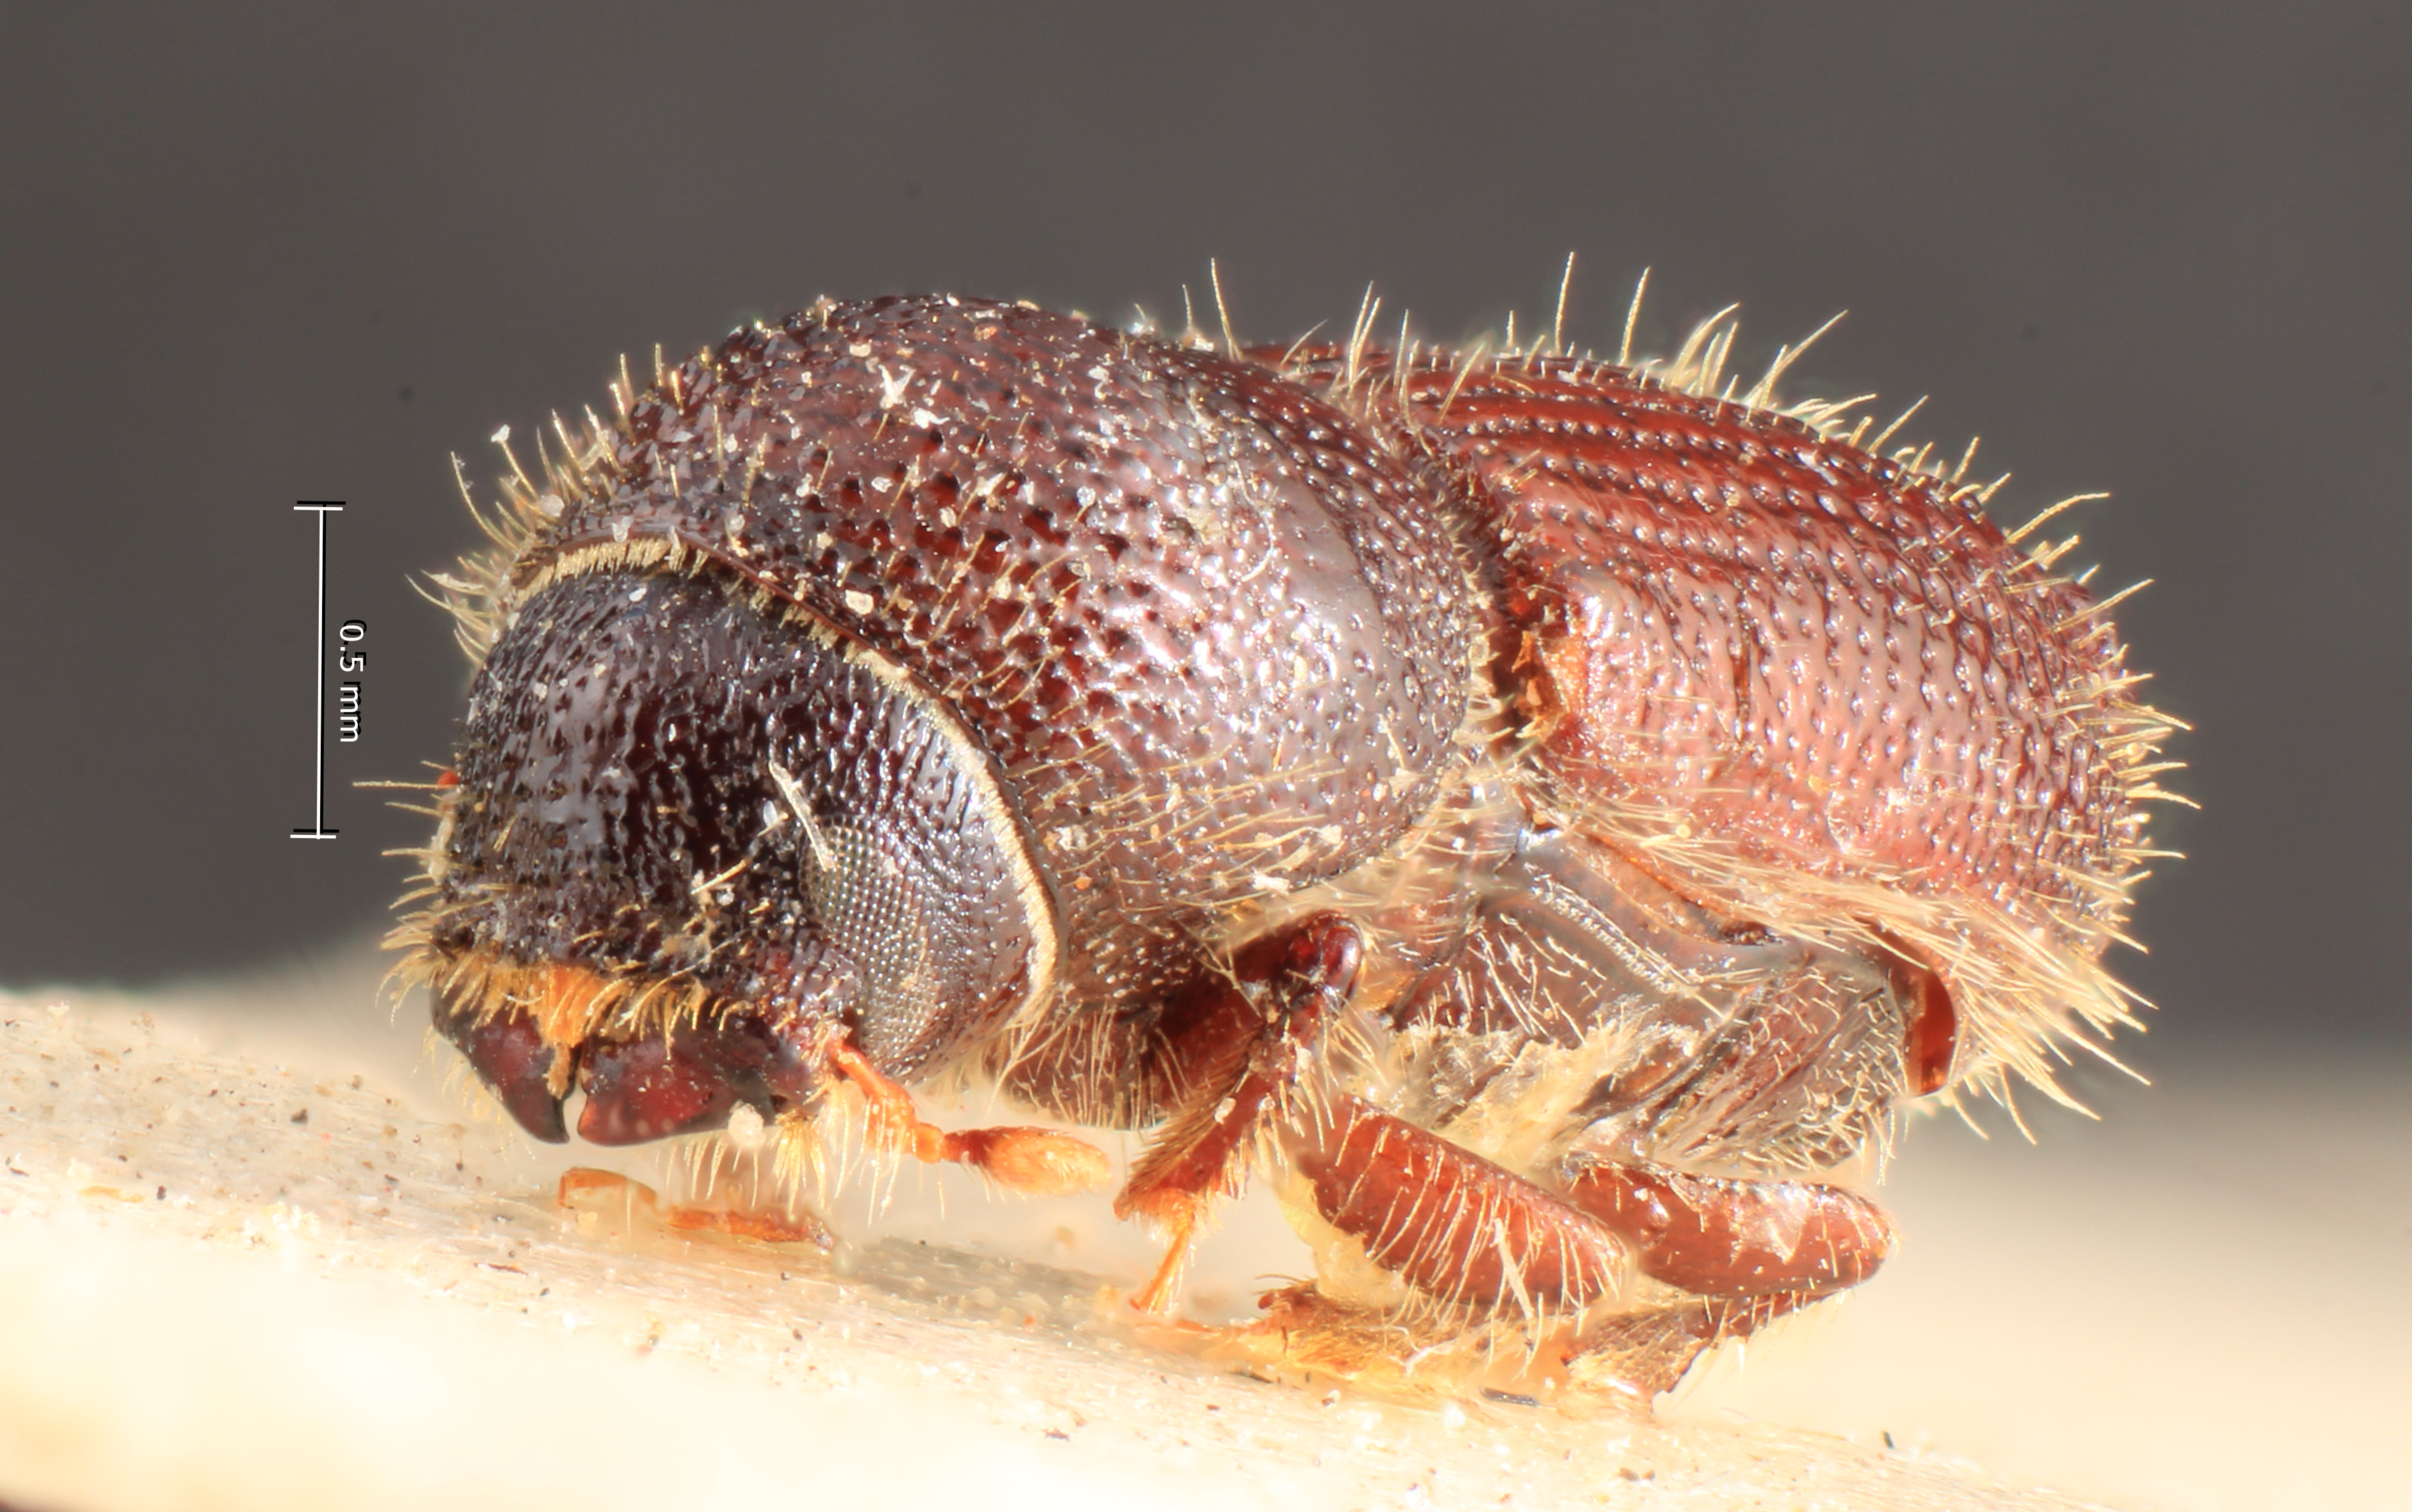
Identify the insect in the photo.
Ips tridentatus
